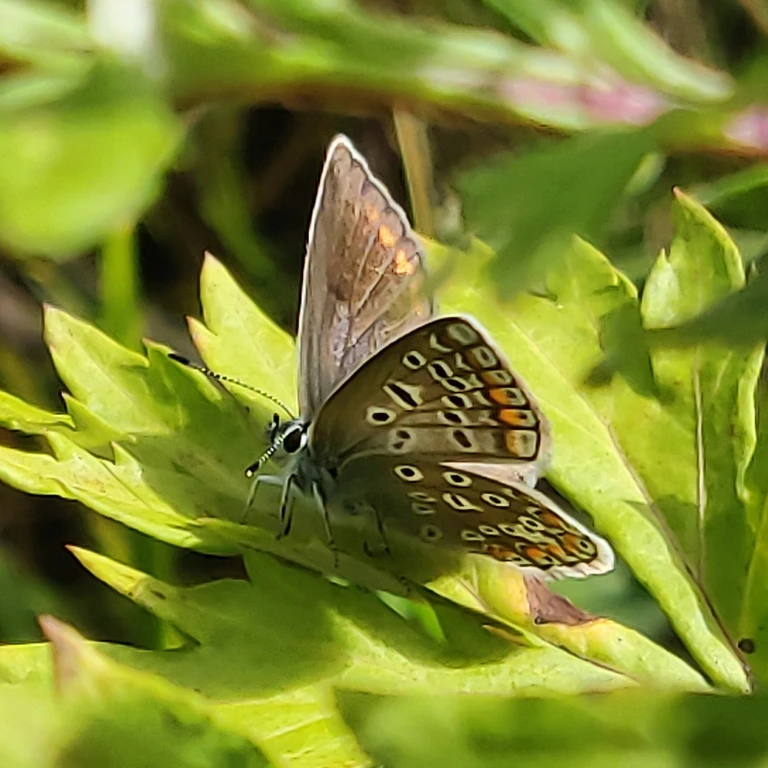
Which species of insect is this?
Polyommatus icarus
